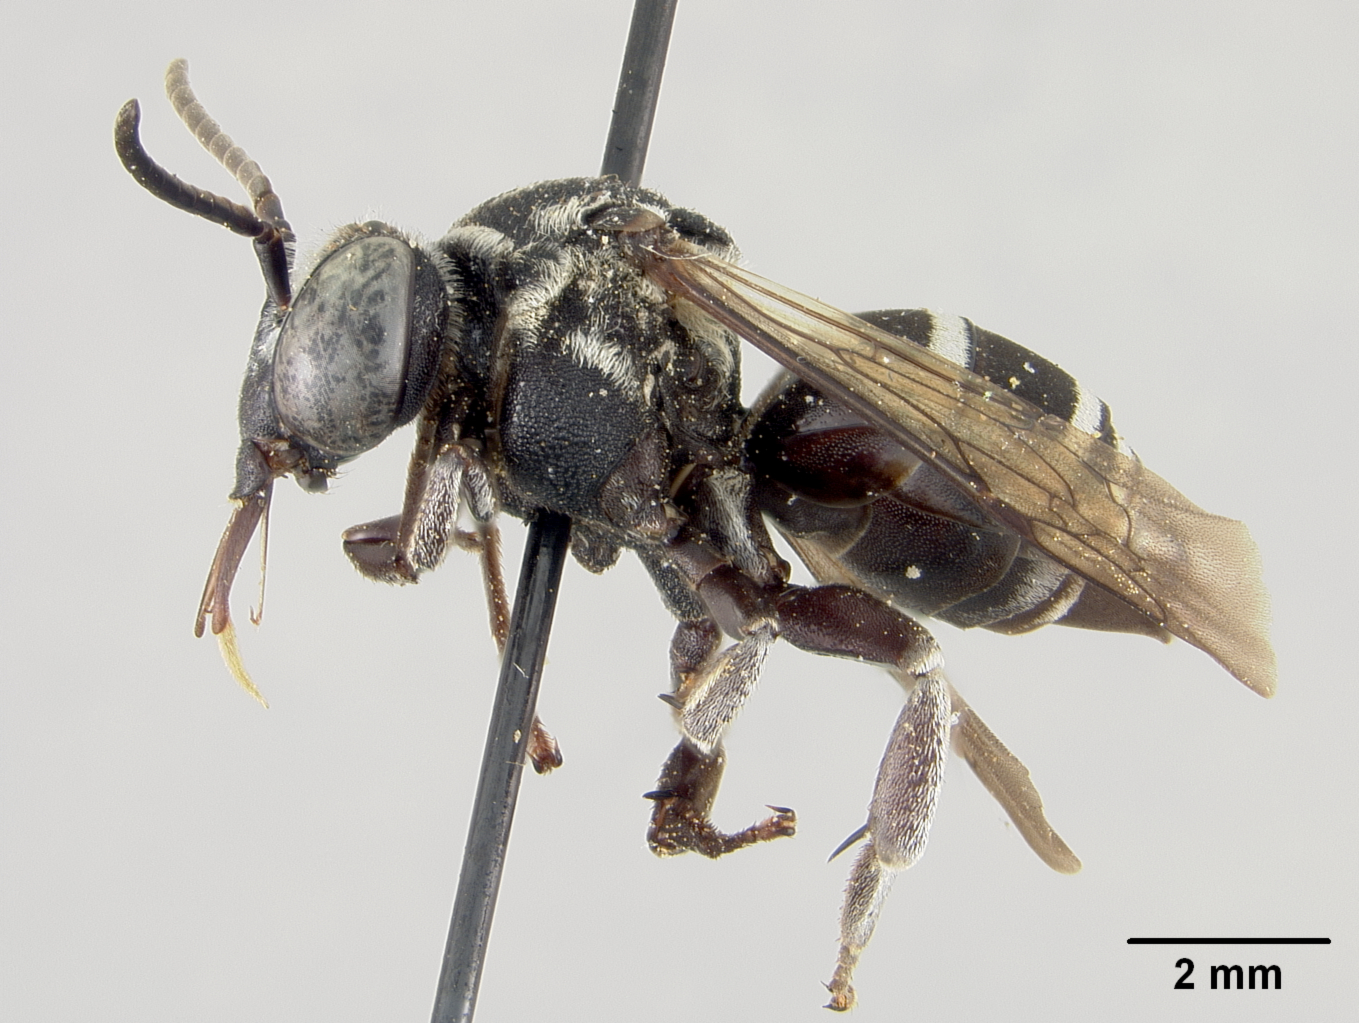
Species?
Triepeolus micropygius
